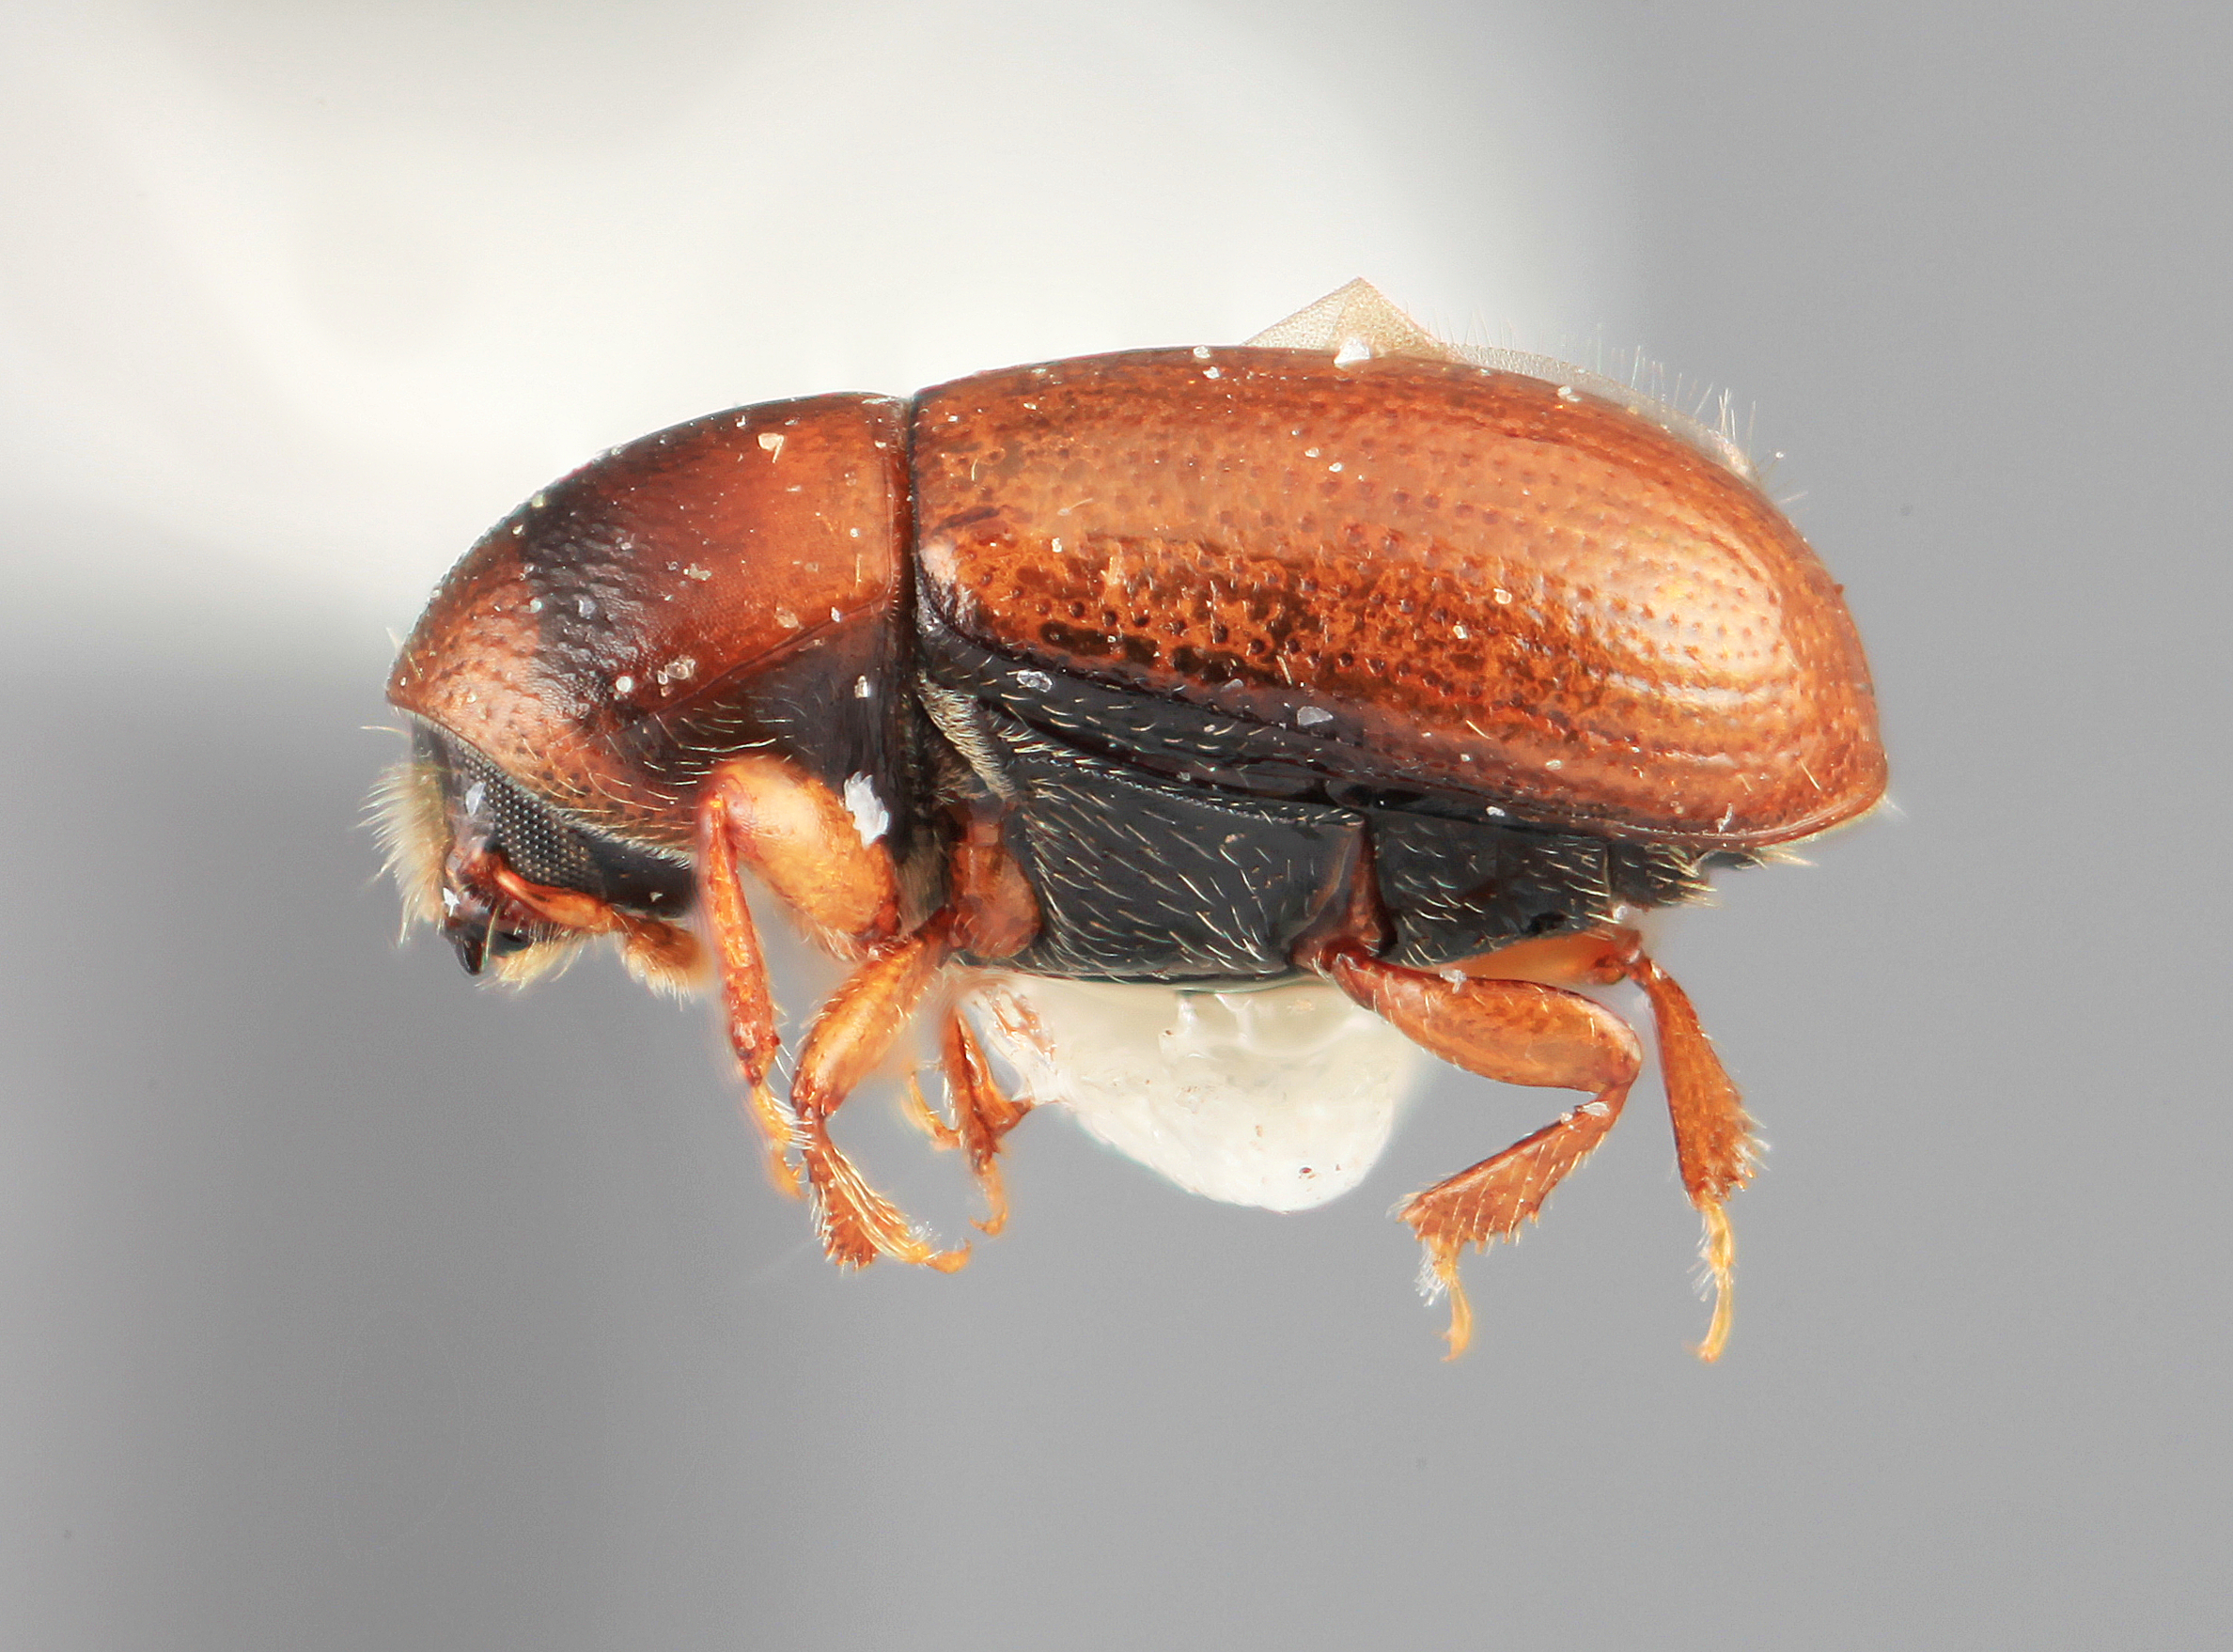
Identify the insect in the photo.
Scolytodes sparsepilosus
